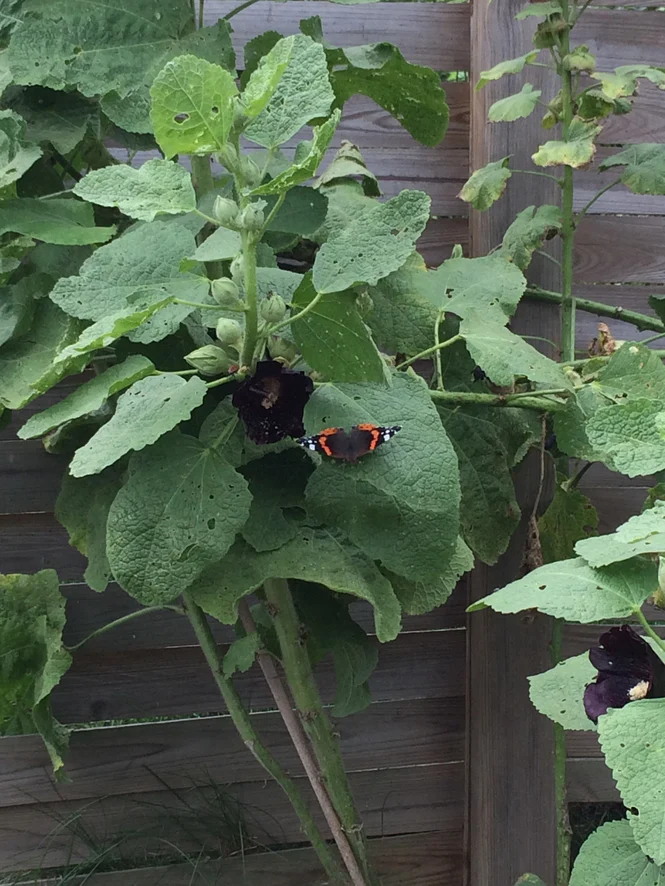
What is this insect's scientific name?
Vanessa atalanta
